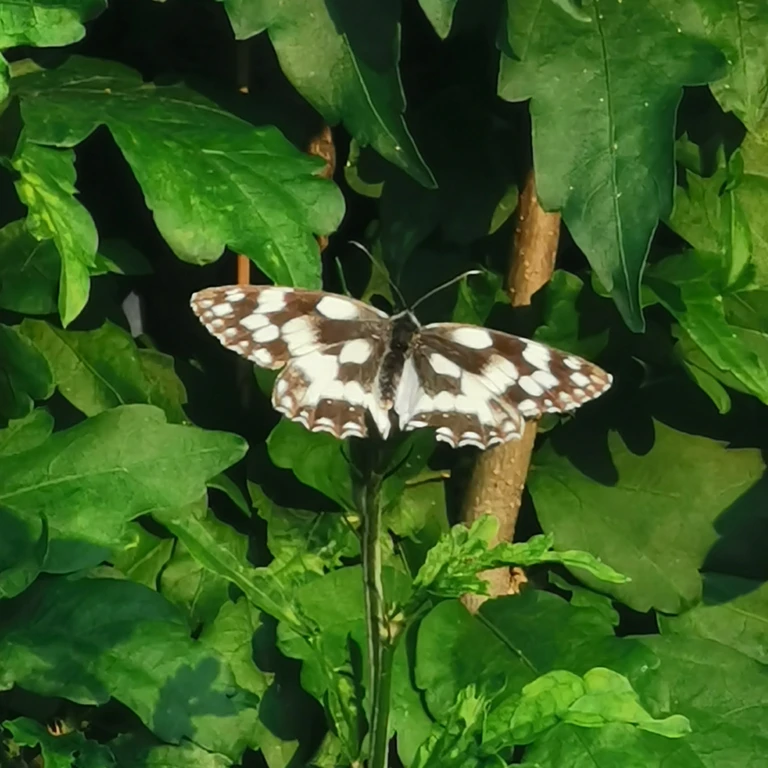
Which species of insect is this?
Melanargia galathea
